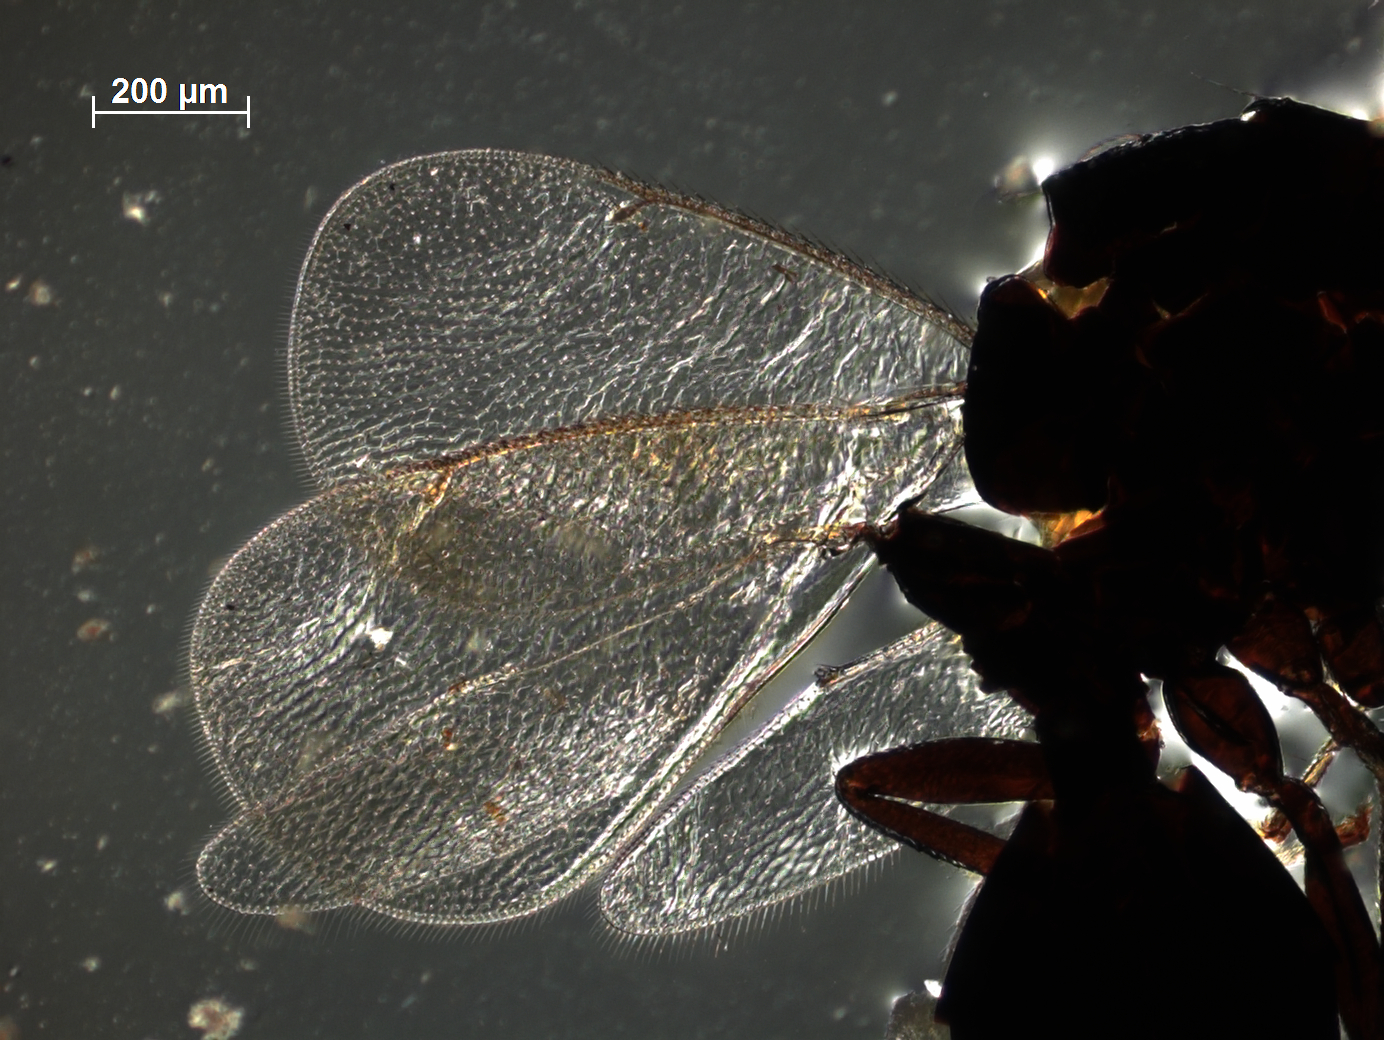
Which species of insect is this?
Mestocharis vibernifolius
